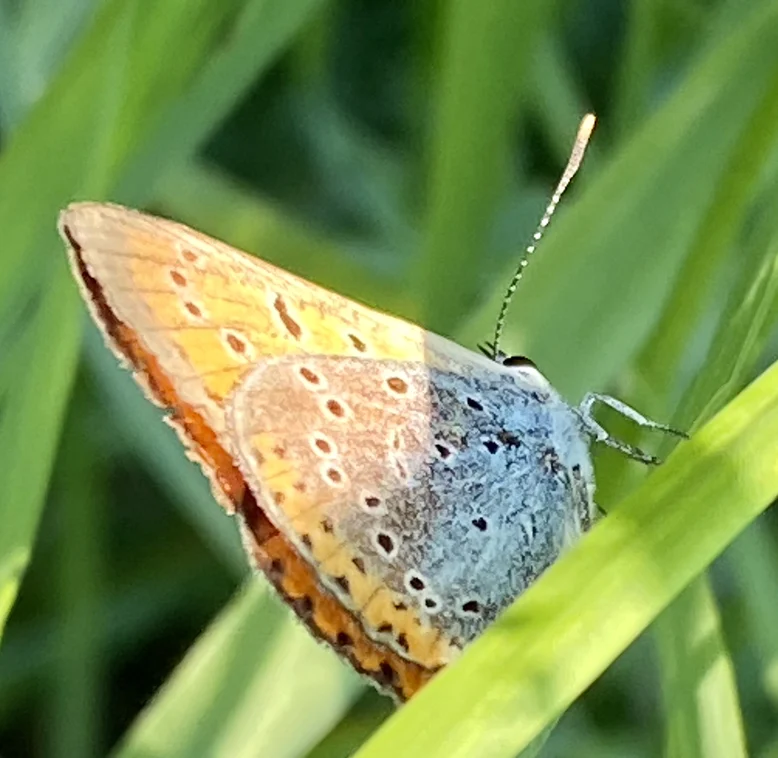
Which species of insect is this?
Lycaena dispar
